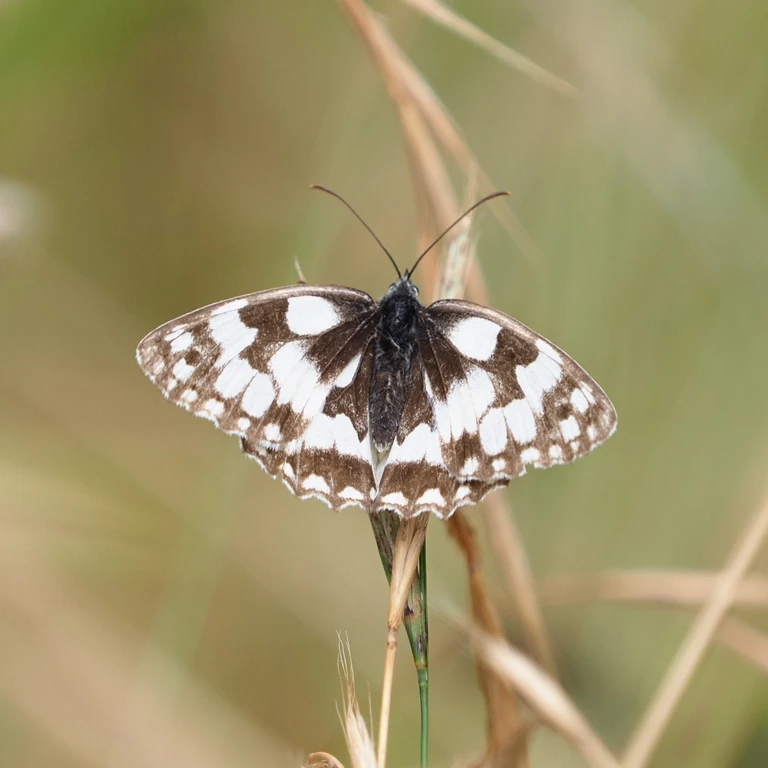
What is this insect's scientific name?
Melanargia galathea
